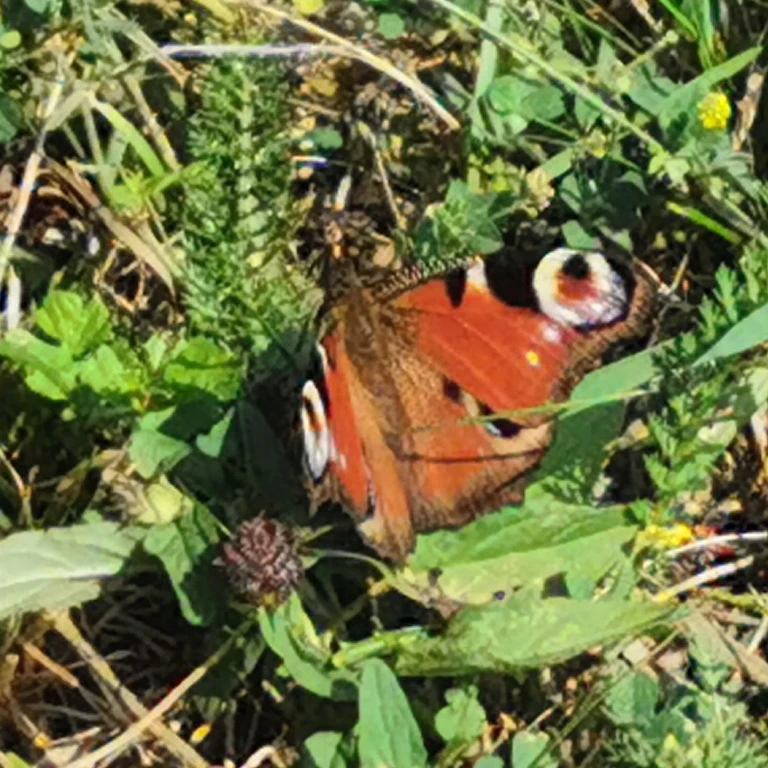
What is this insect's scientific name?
Aglais io
